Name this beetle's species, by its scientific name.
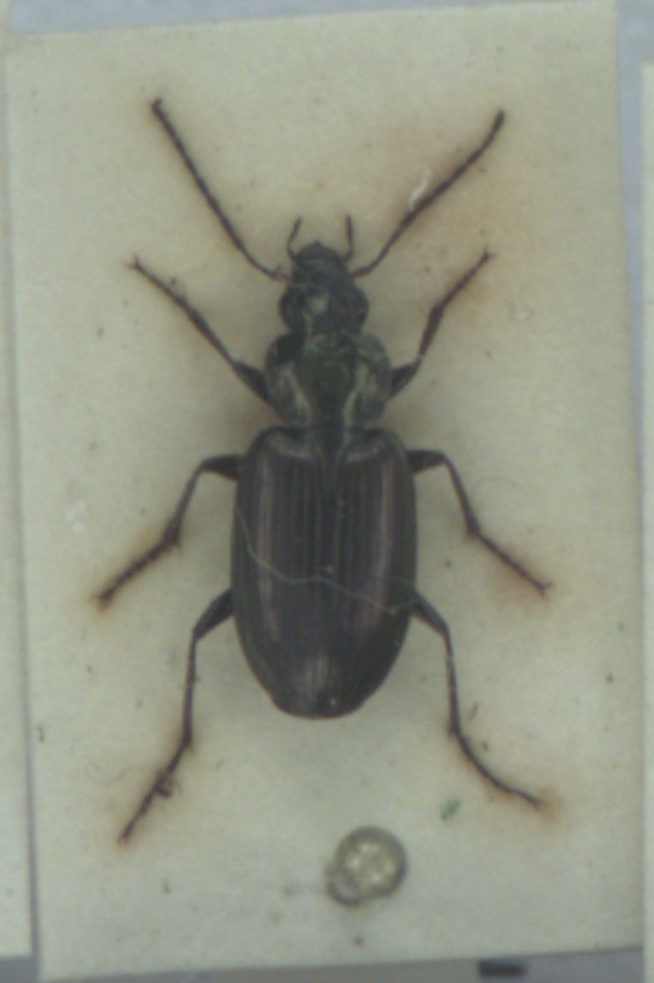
Agonum muelleri
